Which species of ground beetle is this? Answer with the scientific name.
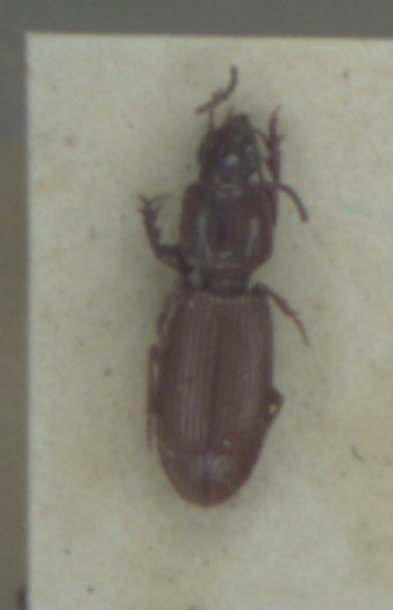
Clivina fossor
